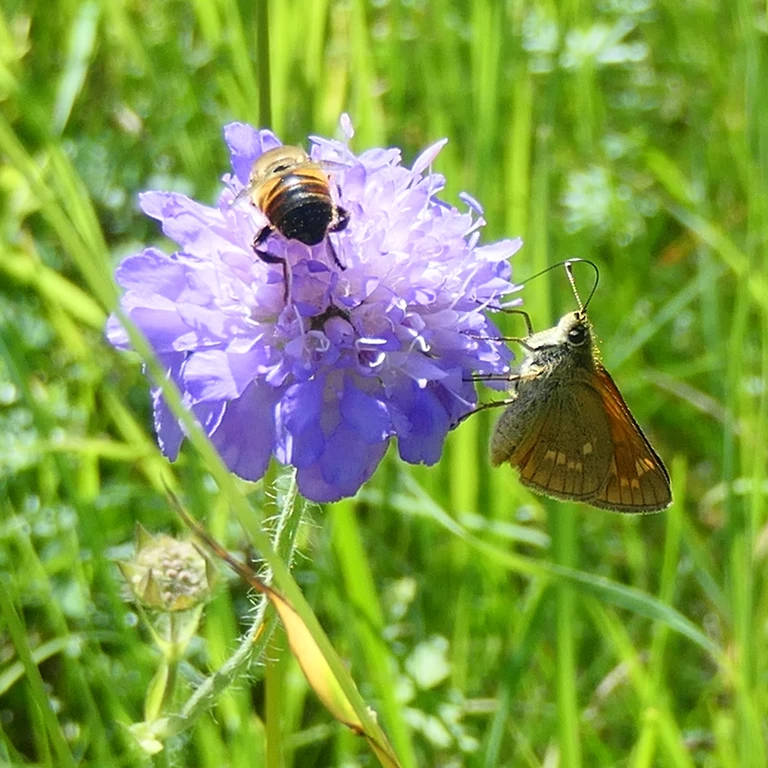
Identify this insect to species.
Ochlodes sylvanus (also Ochlodes venata)
